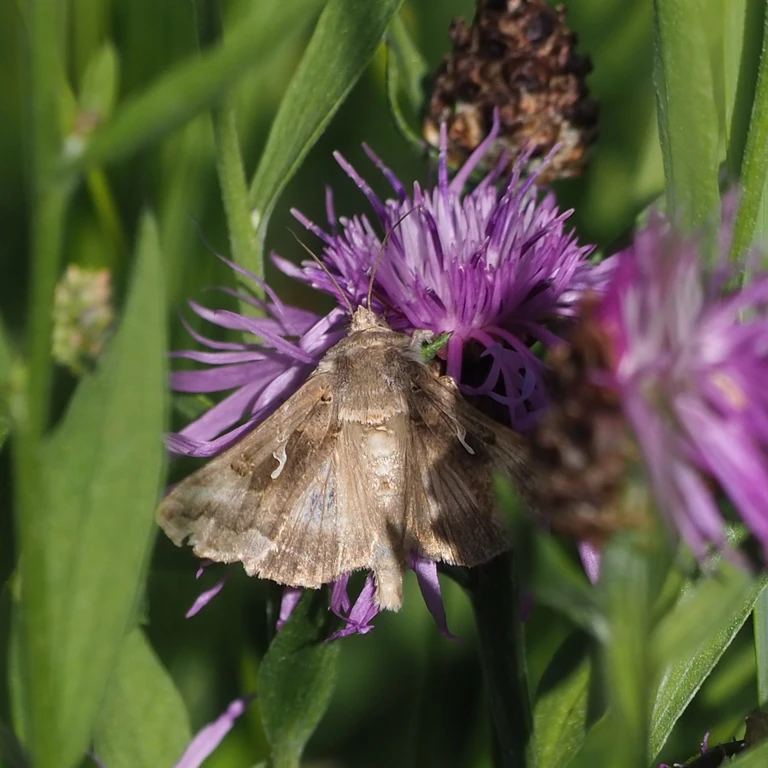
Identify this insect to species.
Autographa gamma
